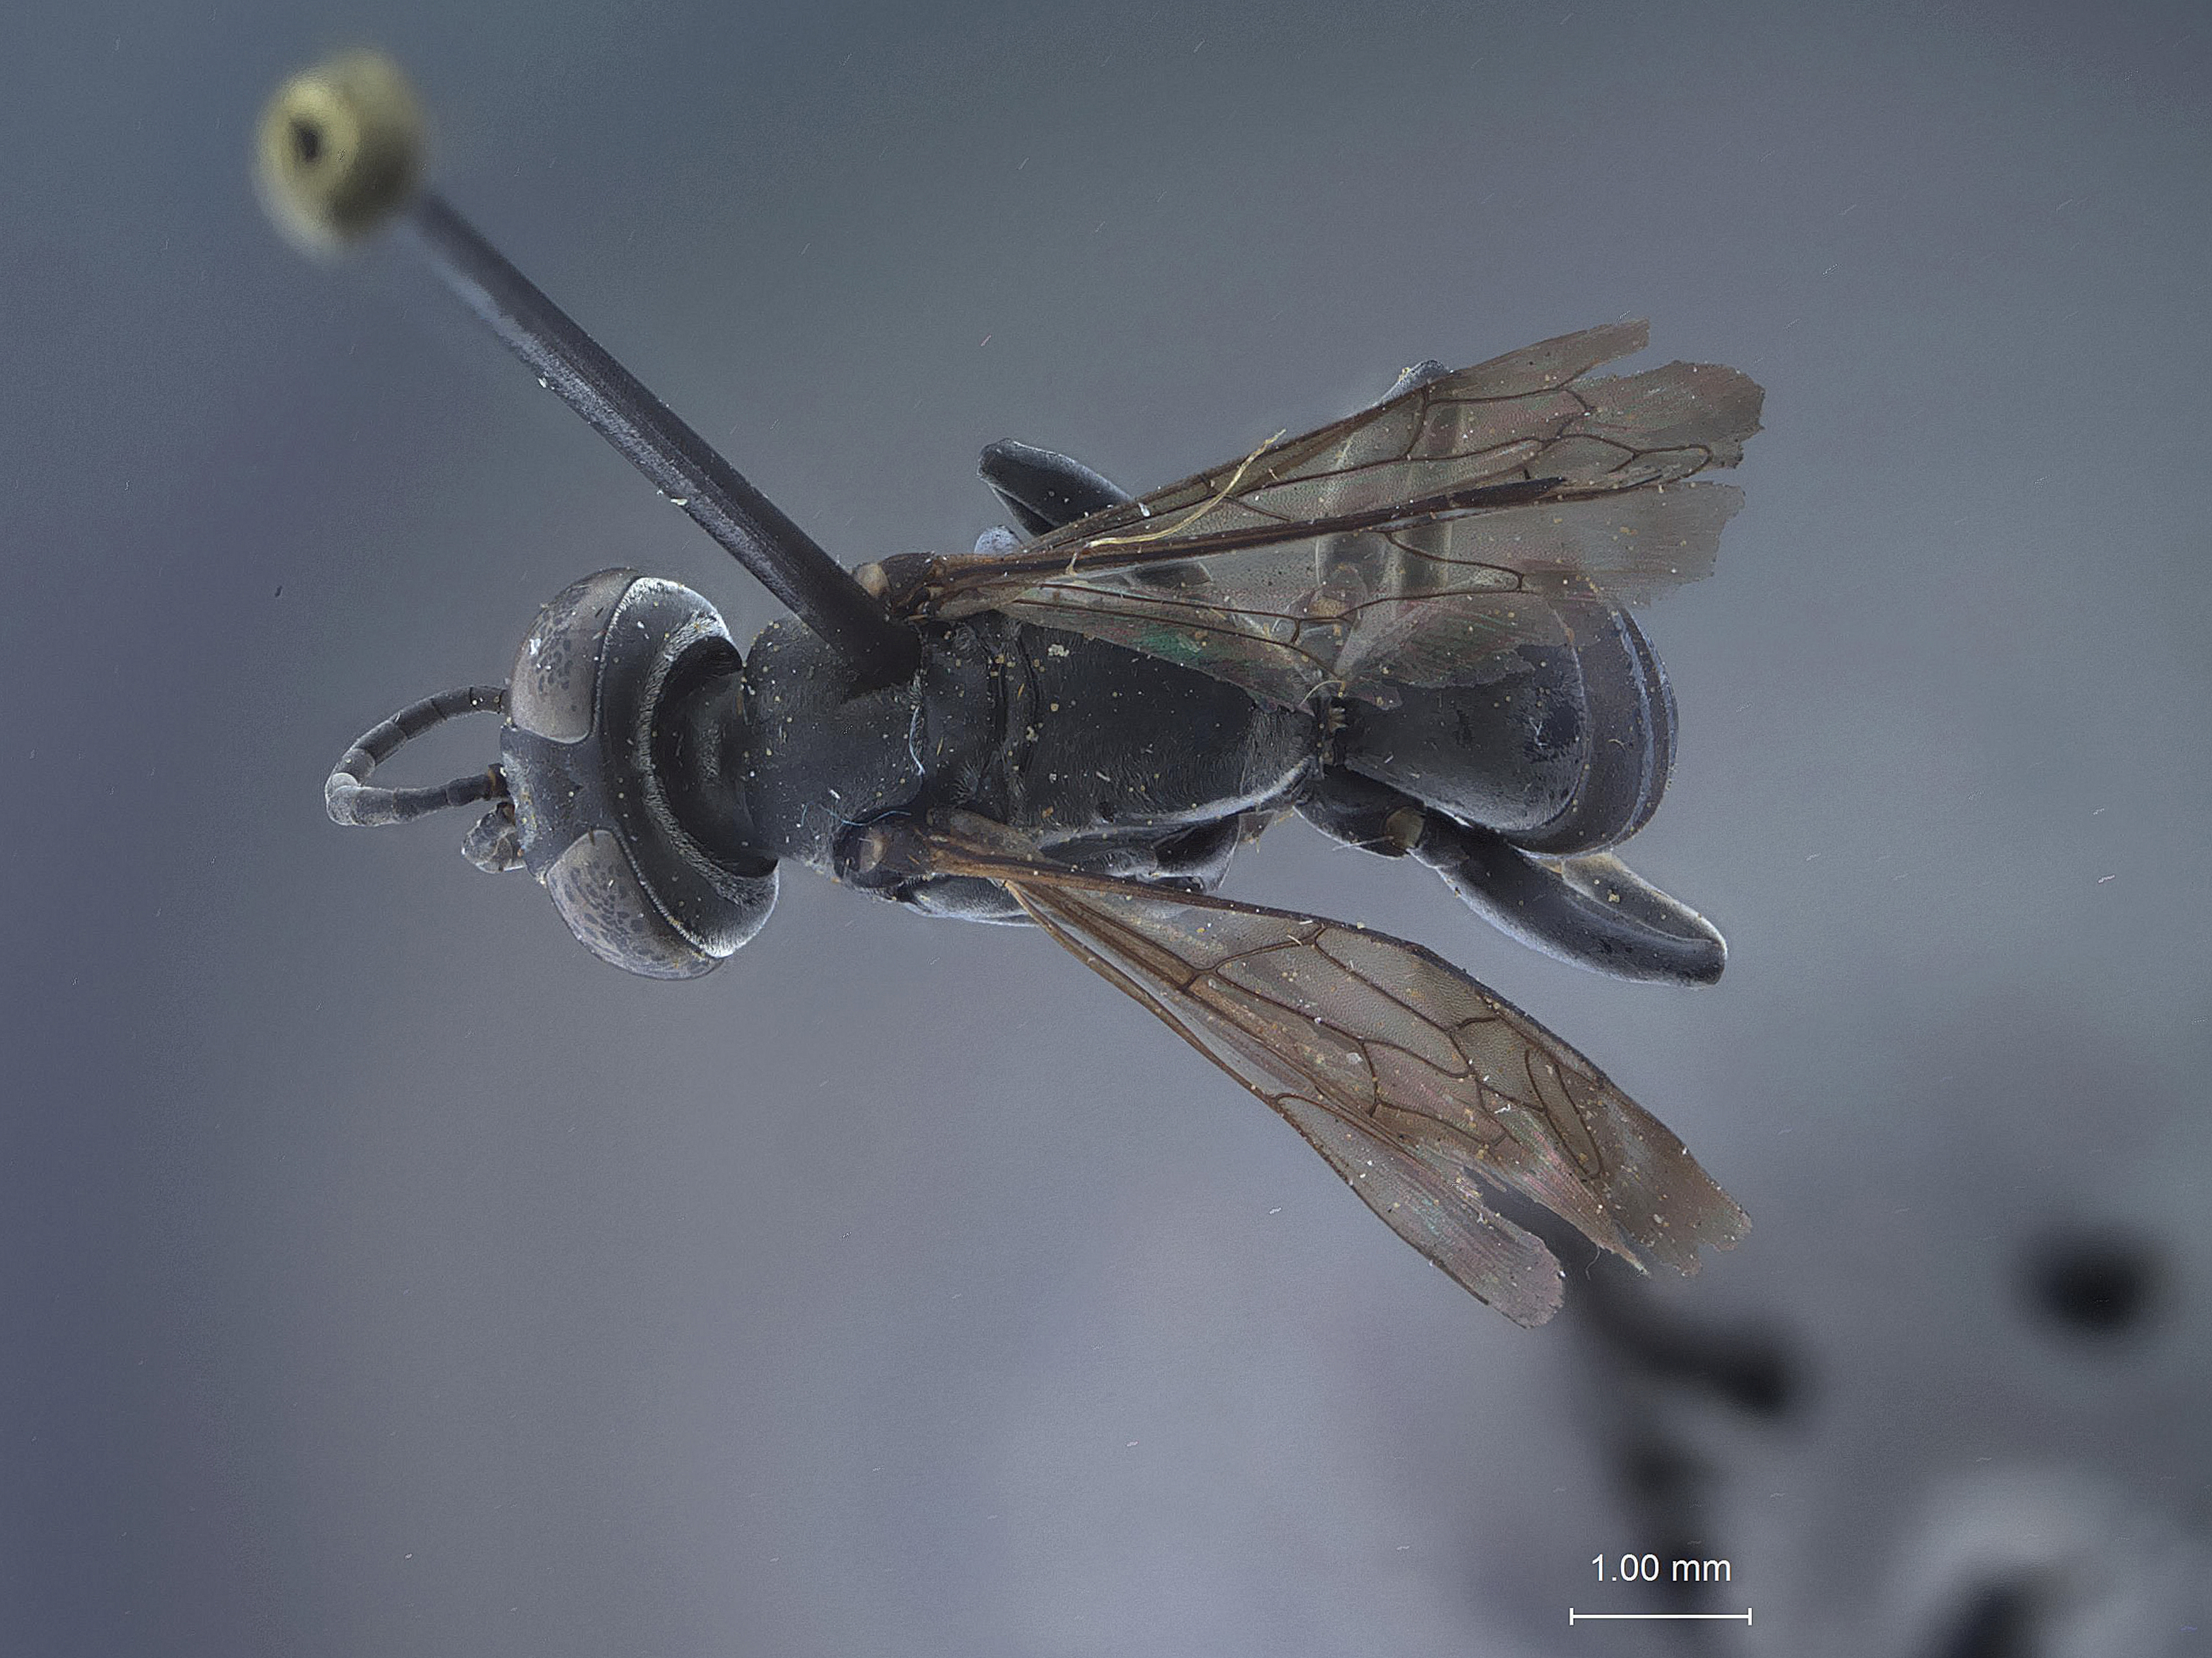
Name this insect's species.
Motes muesebecki
